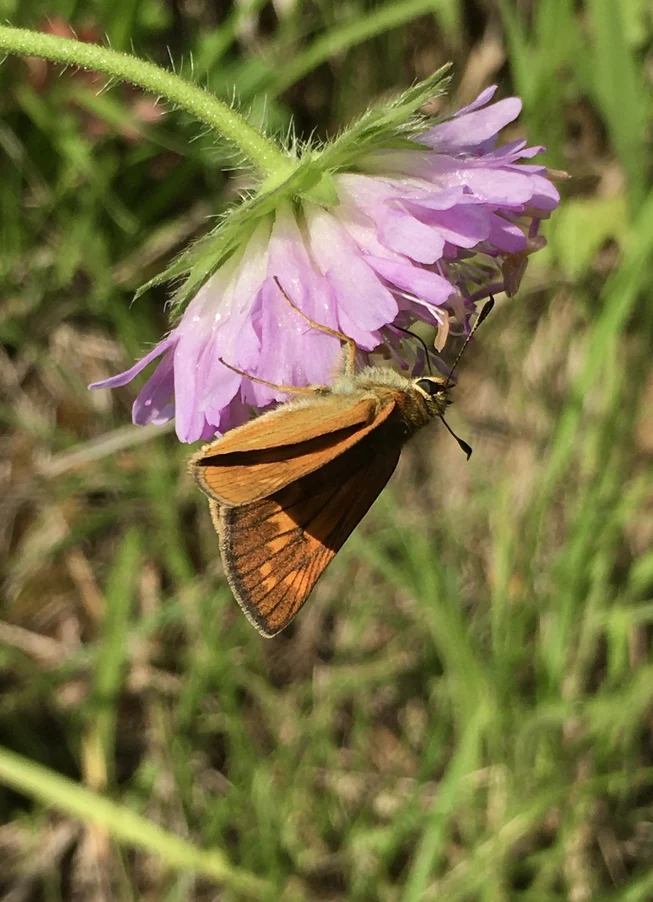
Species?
Ochlodes sylvanus (also Ochlodes venata)
